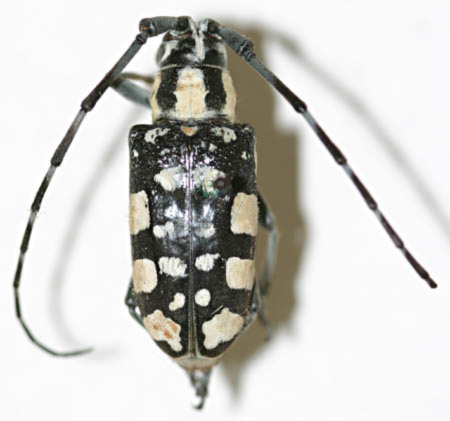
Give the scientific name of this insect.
Agnia bakeri
